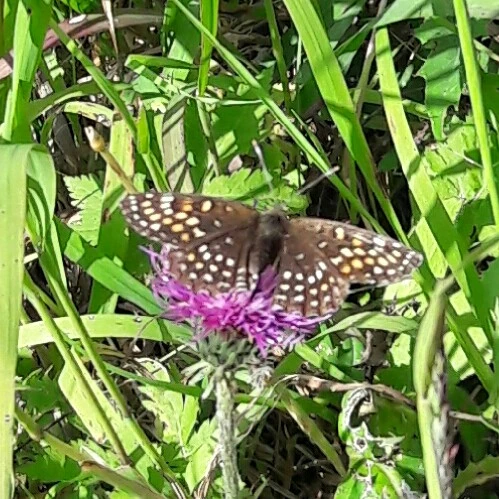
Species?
Melitaea diamina
